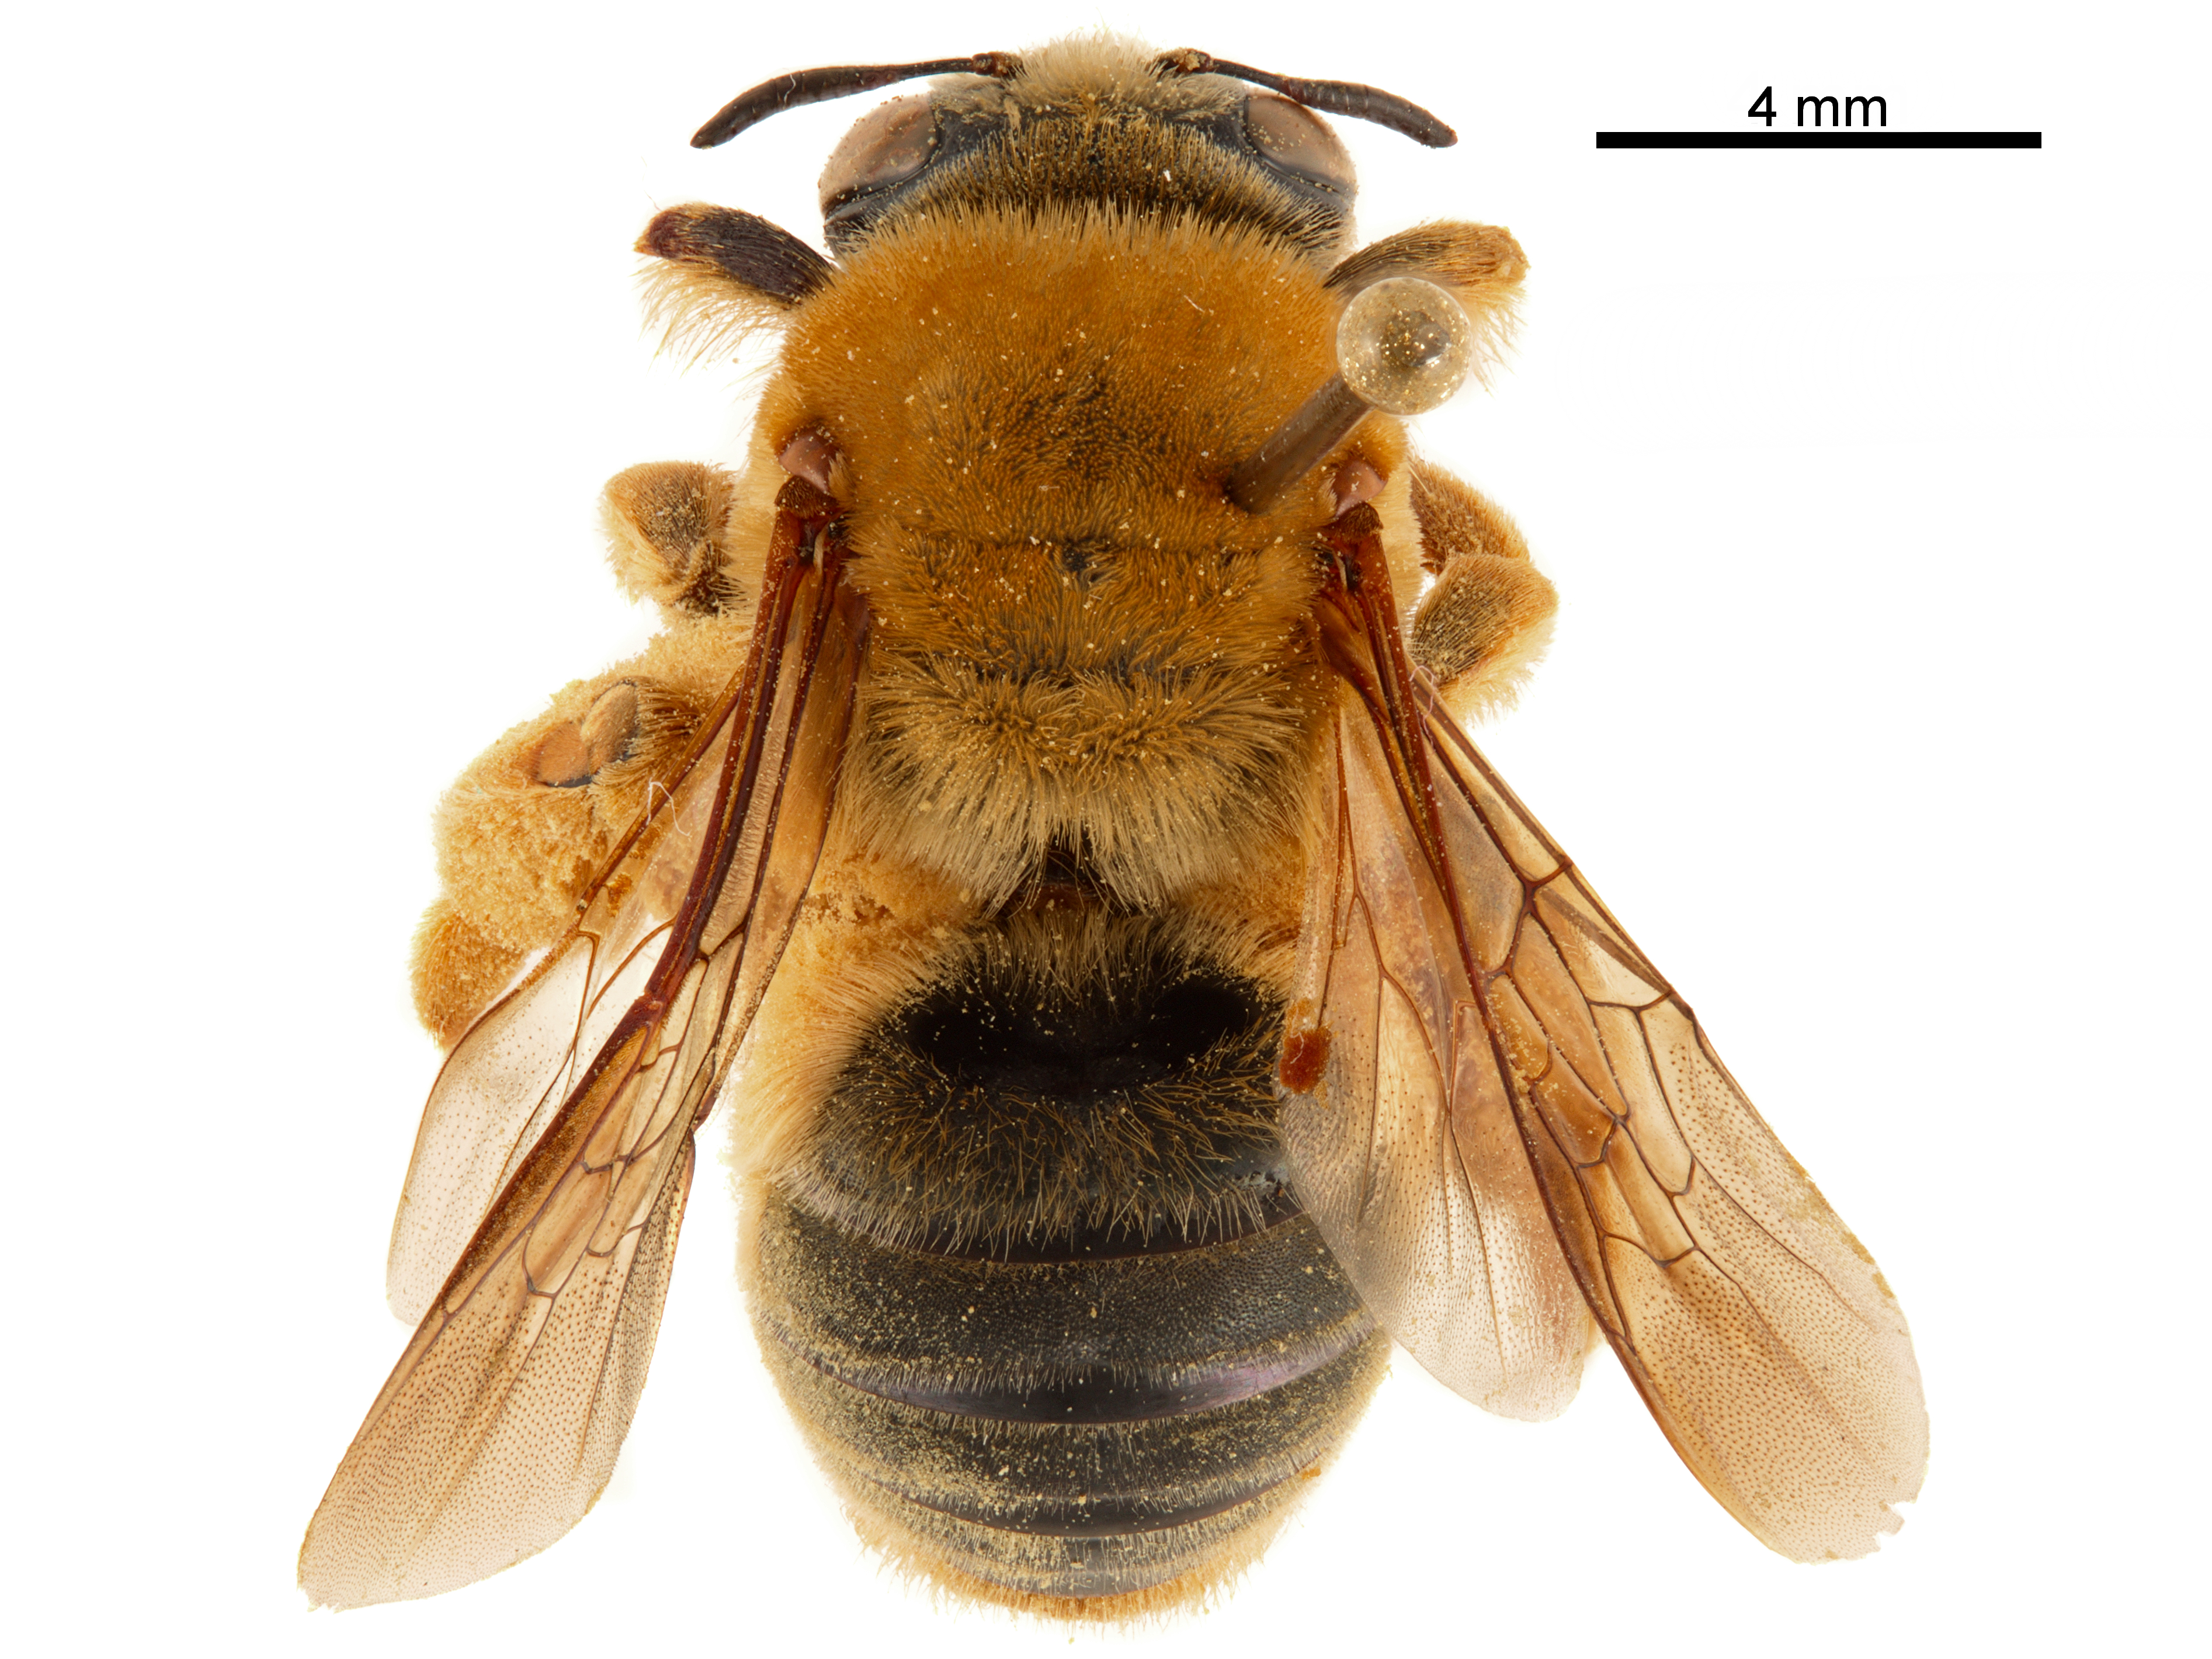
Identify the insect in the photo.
Oxaea gloriosa (also Protoxaea gloriosa)
